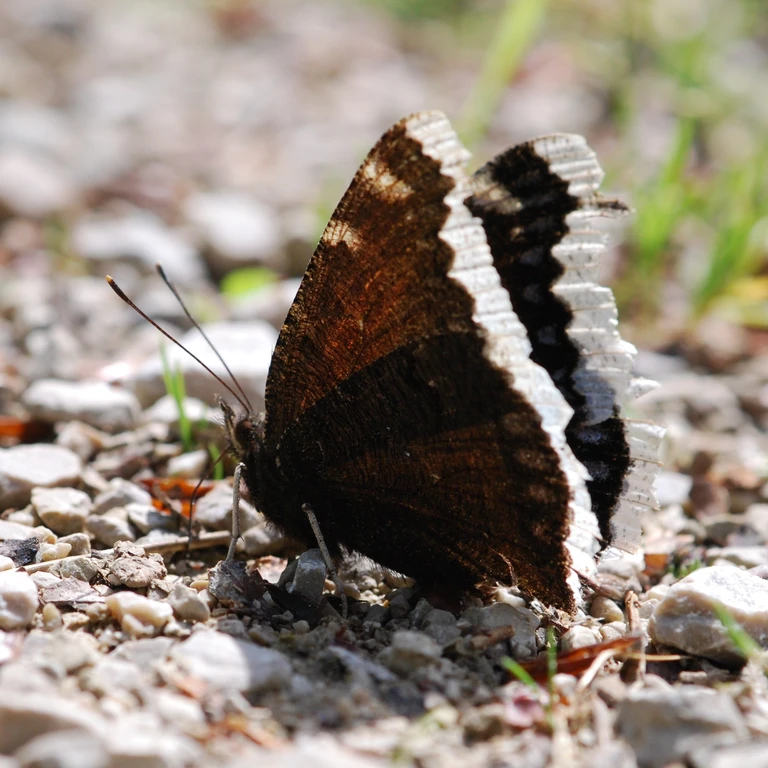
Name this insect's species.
Nymphalis antiopa
